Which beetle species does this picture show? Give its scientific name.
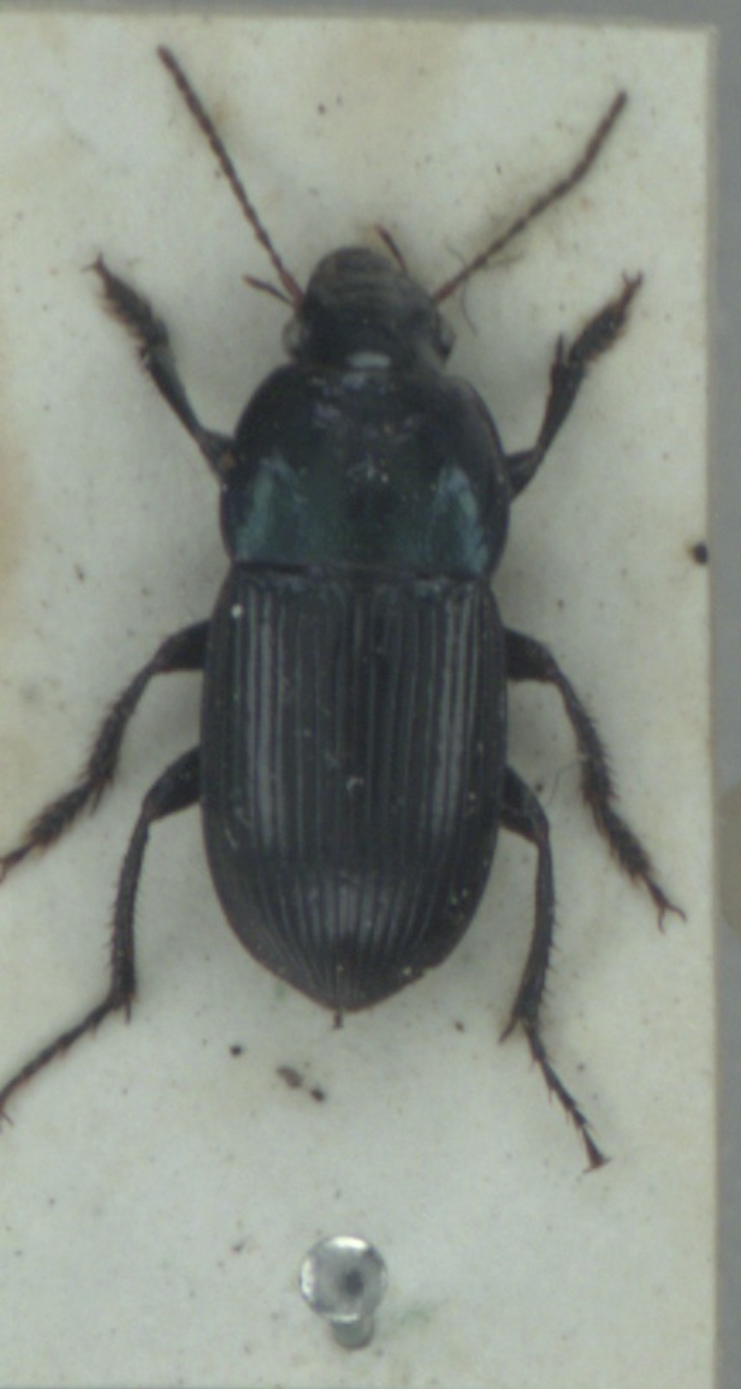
Harpalus dimidiatus
